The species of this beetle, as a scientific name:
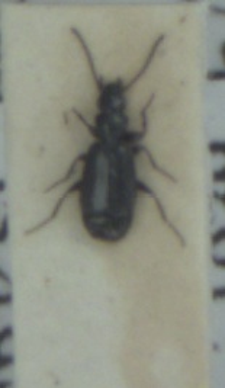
Microlestes maurus
